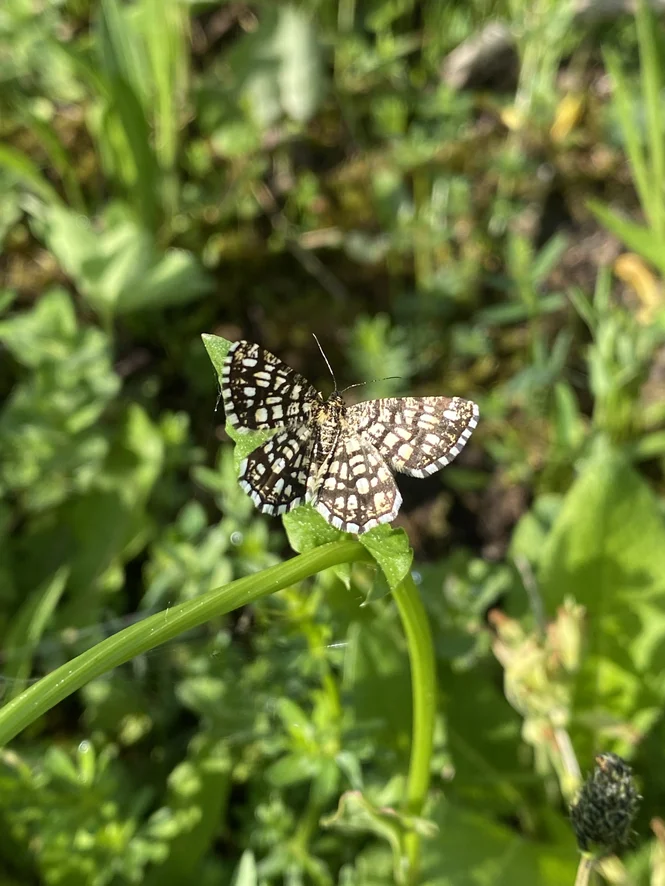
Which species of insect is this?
Chiasmia clathrata
